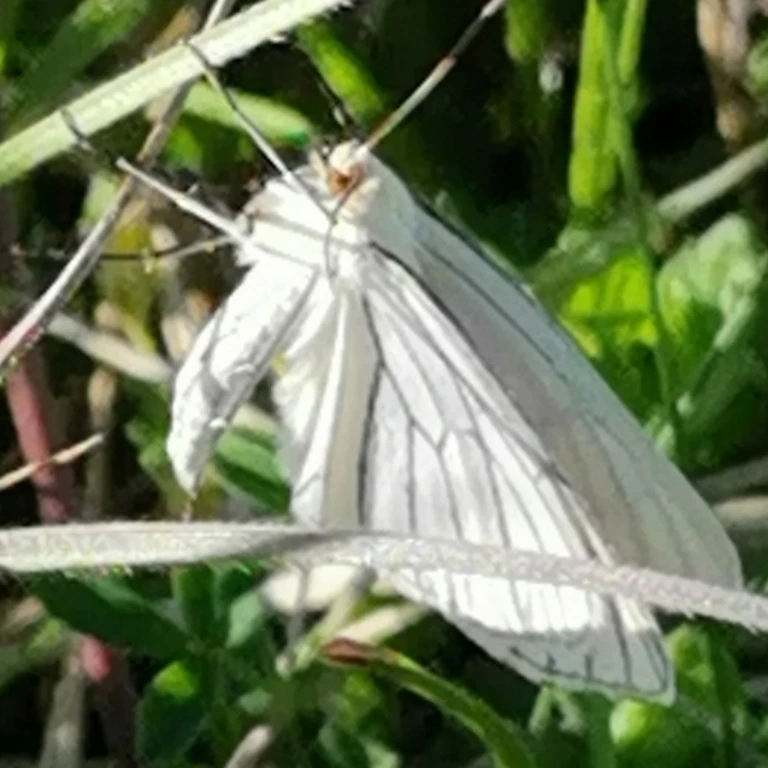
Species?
Siona lineata
